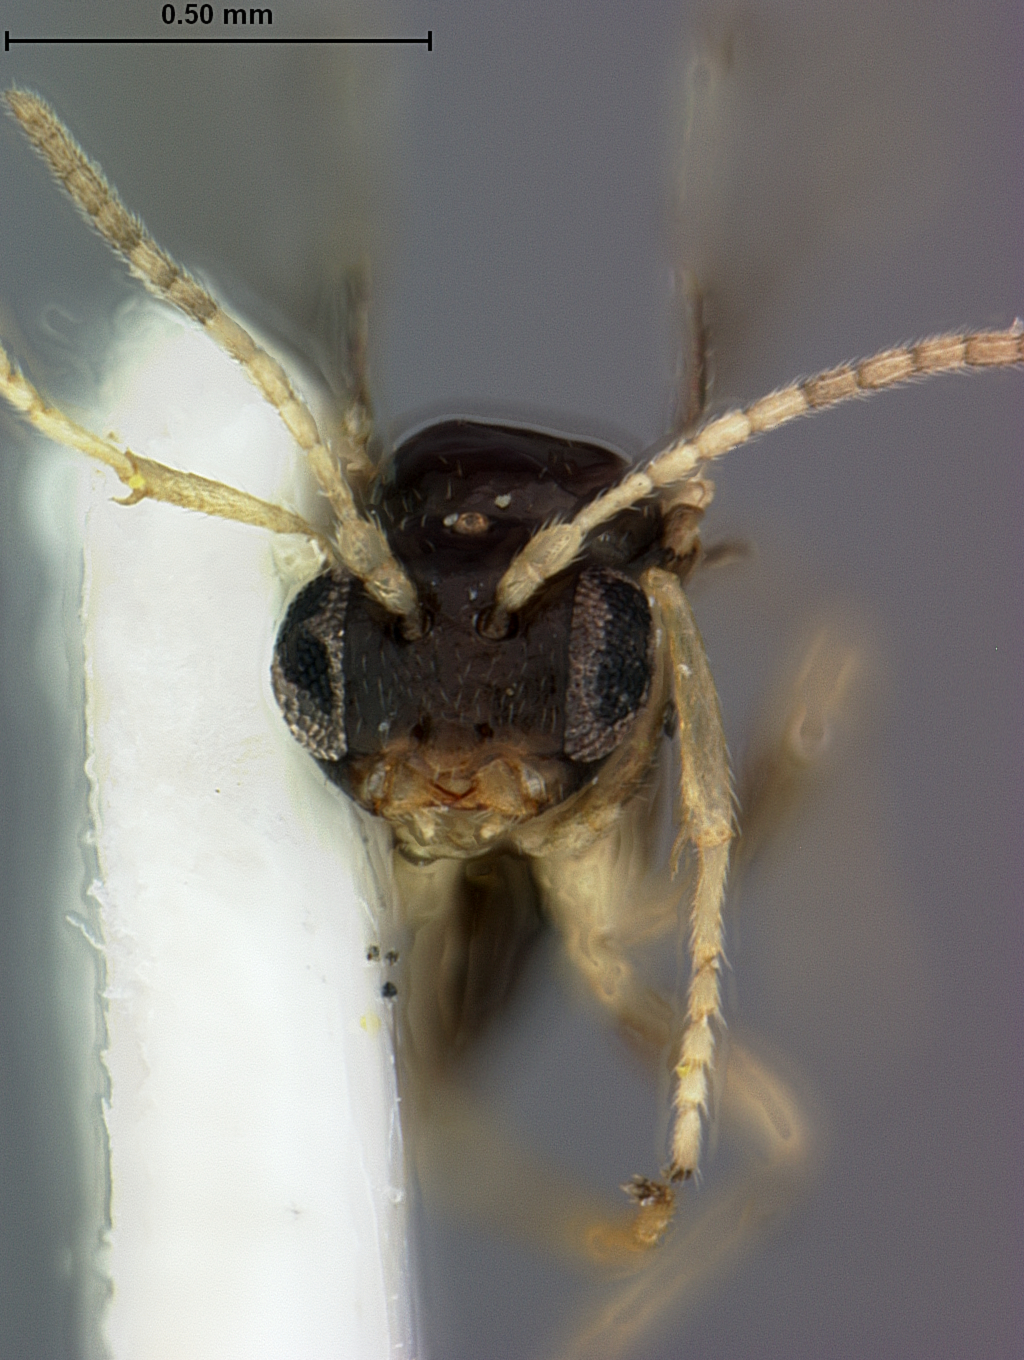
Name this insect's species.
Neuroterus chapmanii
